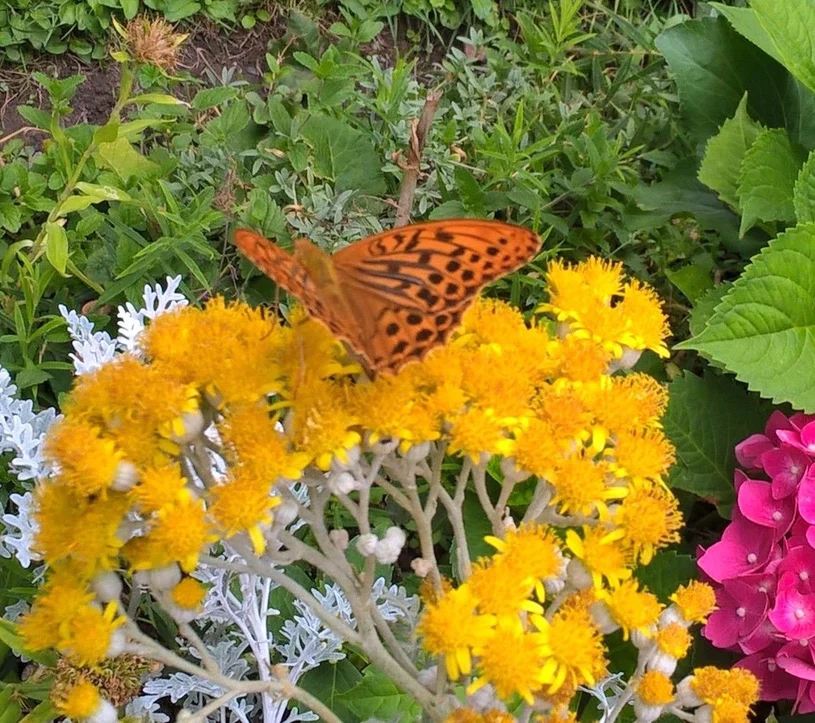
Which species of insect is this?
Argynnis paphia
